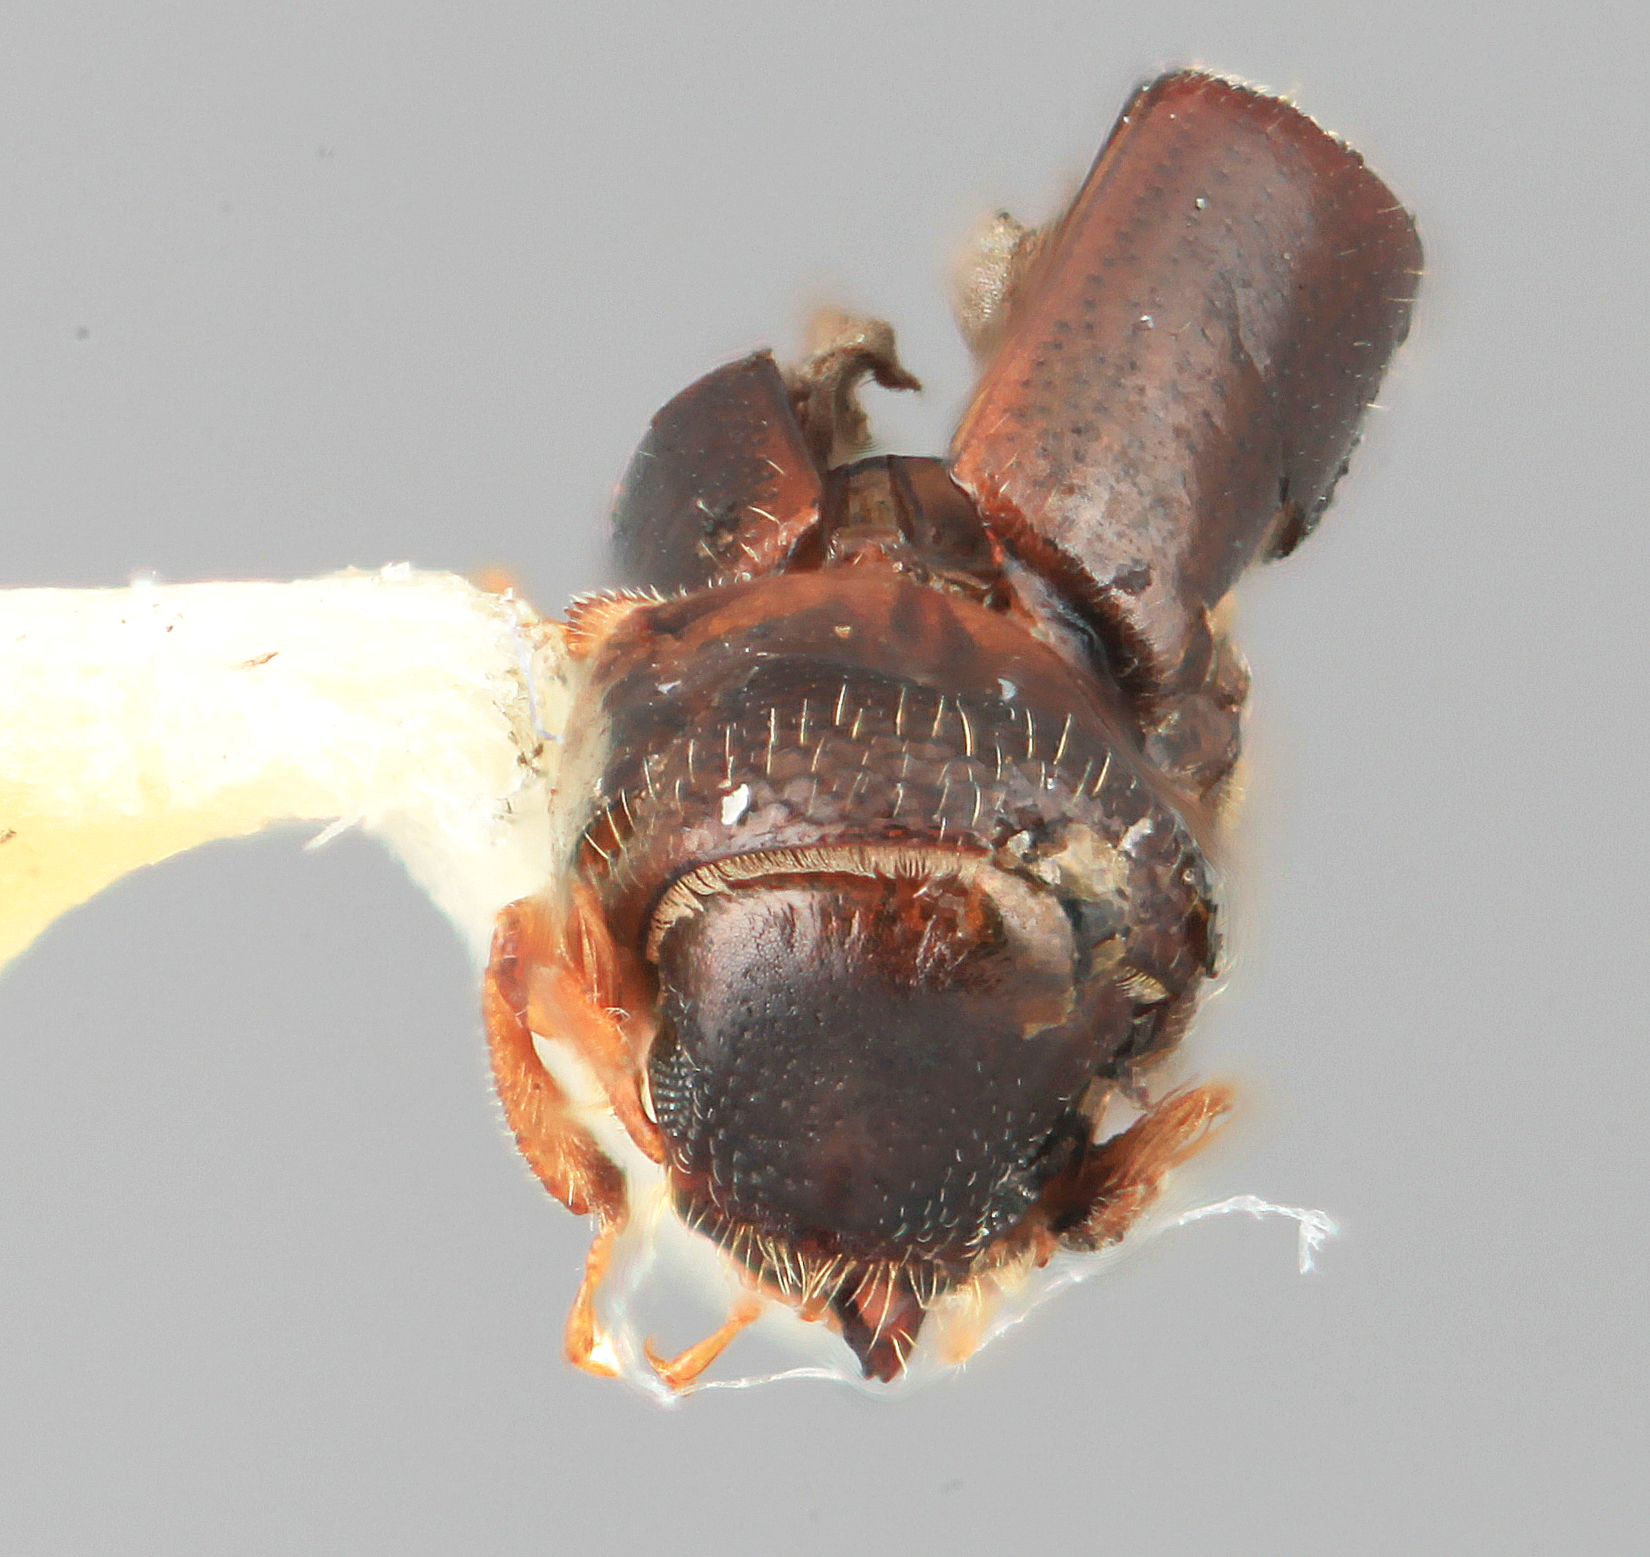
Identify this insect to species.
Monarthrum granosum
